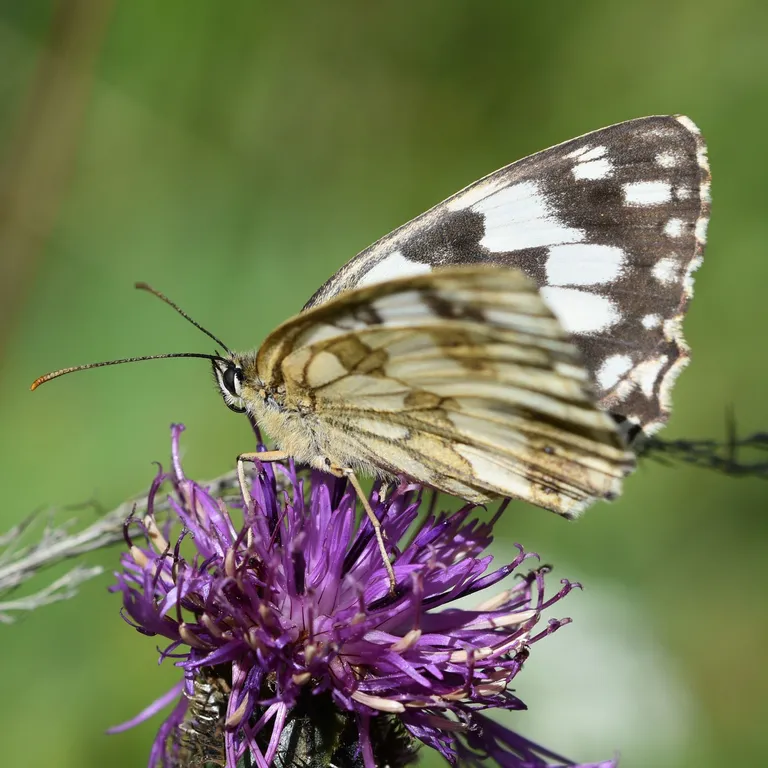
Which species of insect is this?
Melanargia galathea
